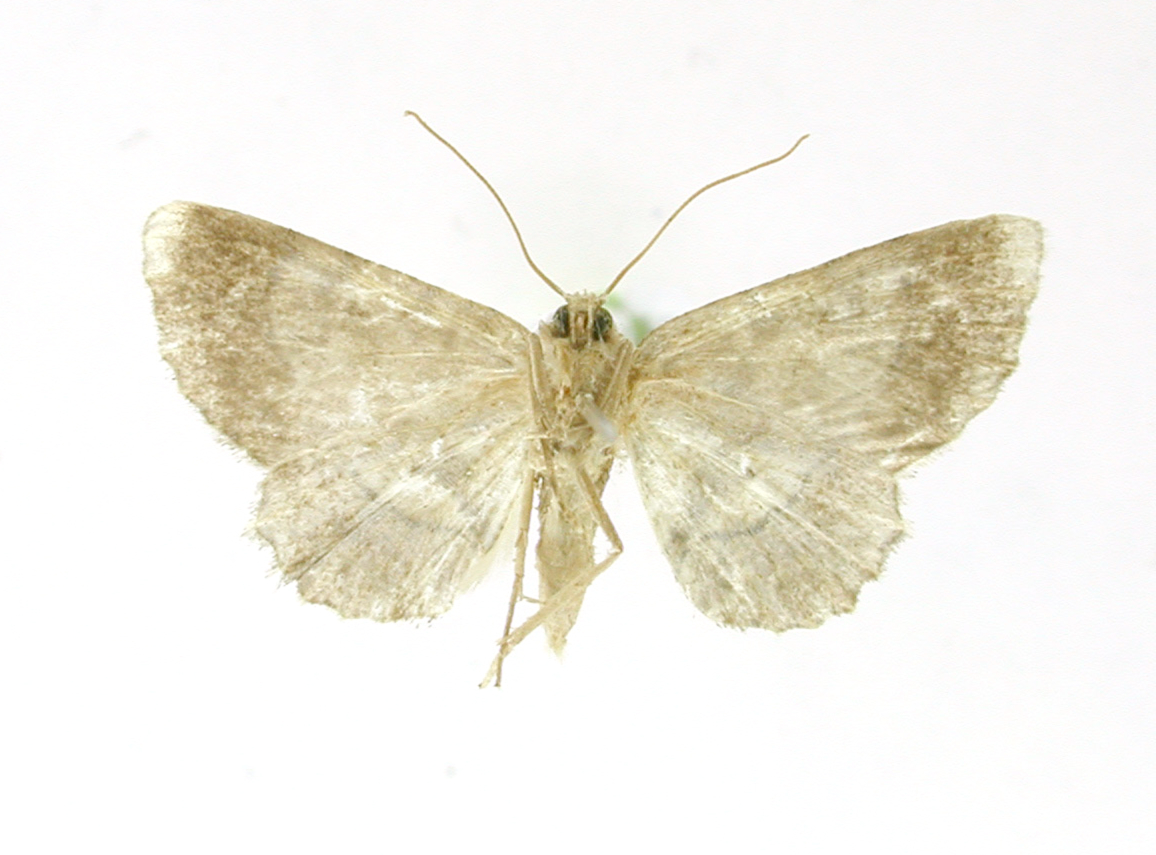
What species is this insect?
Bryoptera nigrilineata
